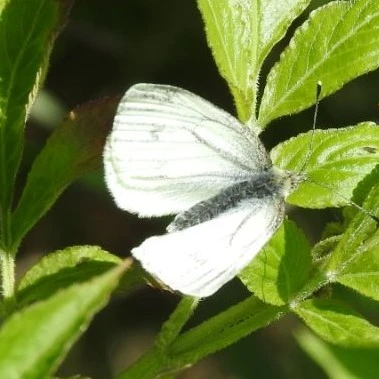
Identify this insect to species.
Pieris napi
